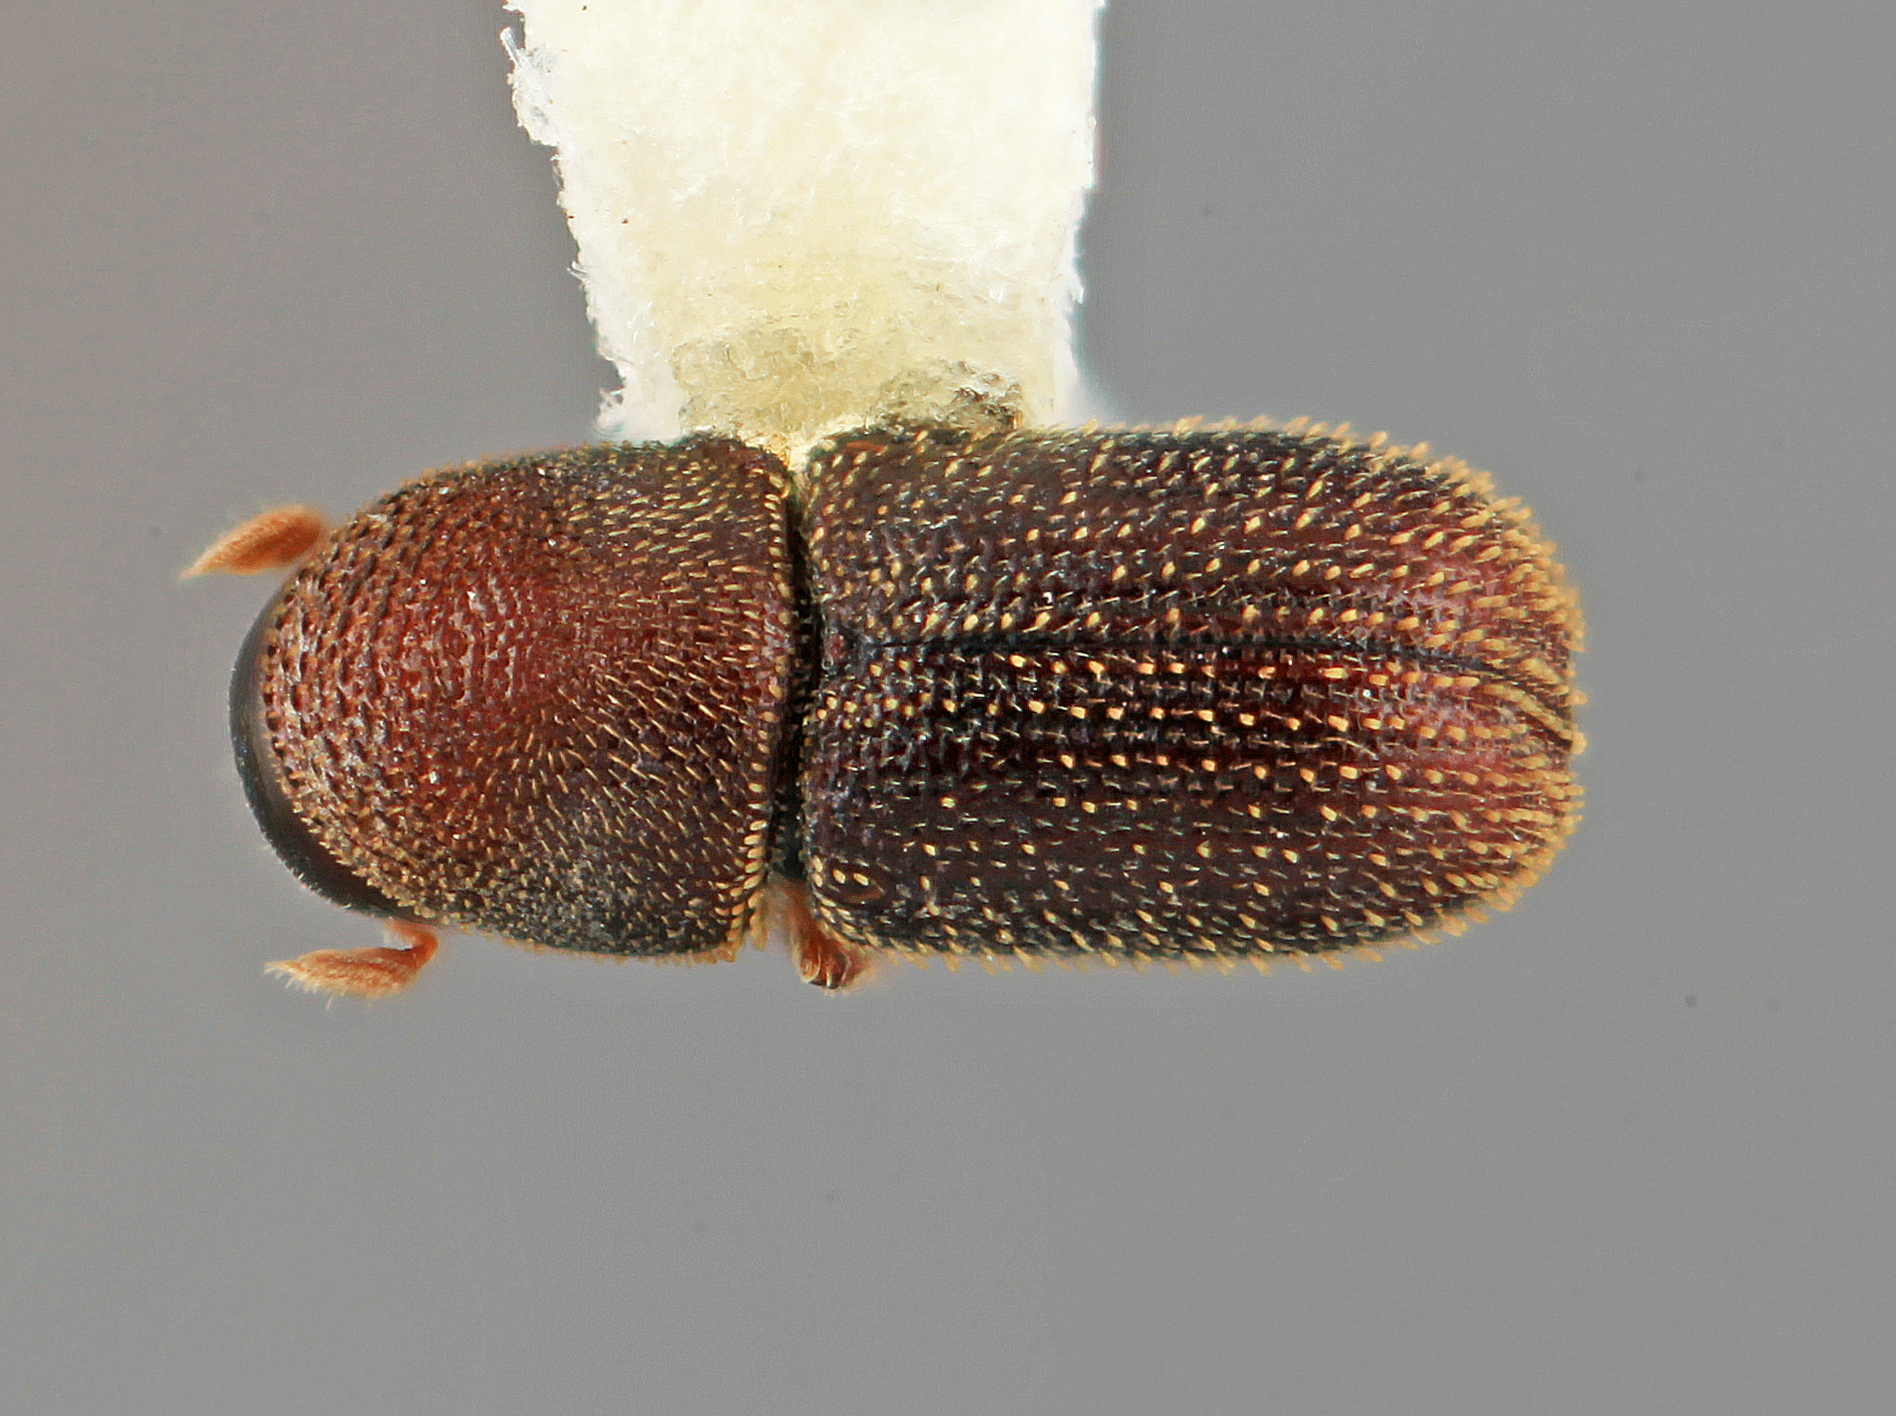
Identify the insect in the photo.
Styphlosoma subulatum
